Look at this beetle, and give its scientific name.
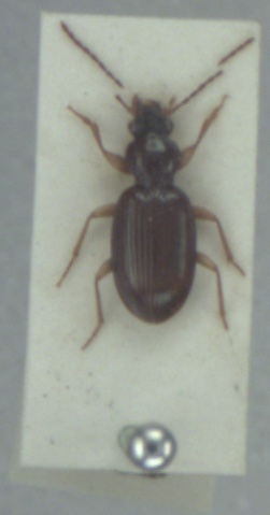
Sinechostictus stomoides
